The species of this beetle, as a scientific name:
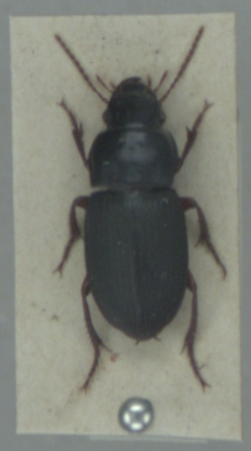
Harpalus rubripes
